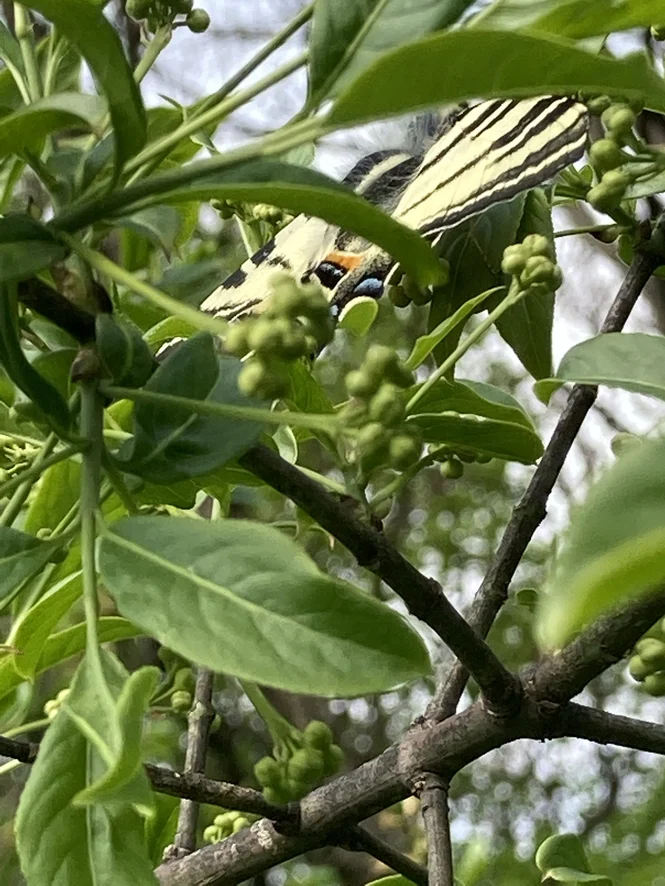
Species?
Iphiclides podalirius
